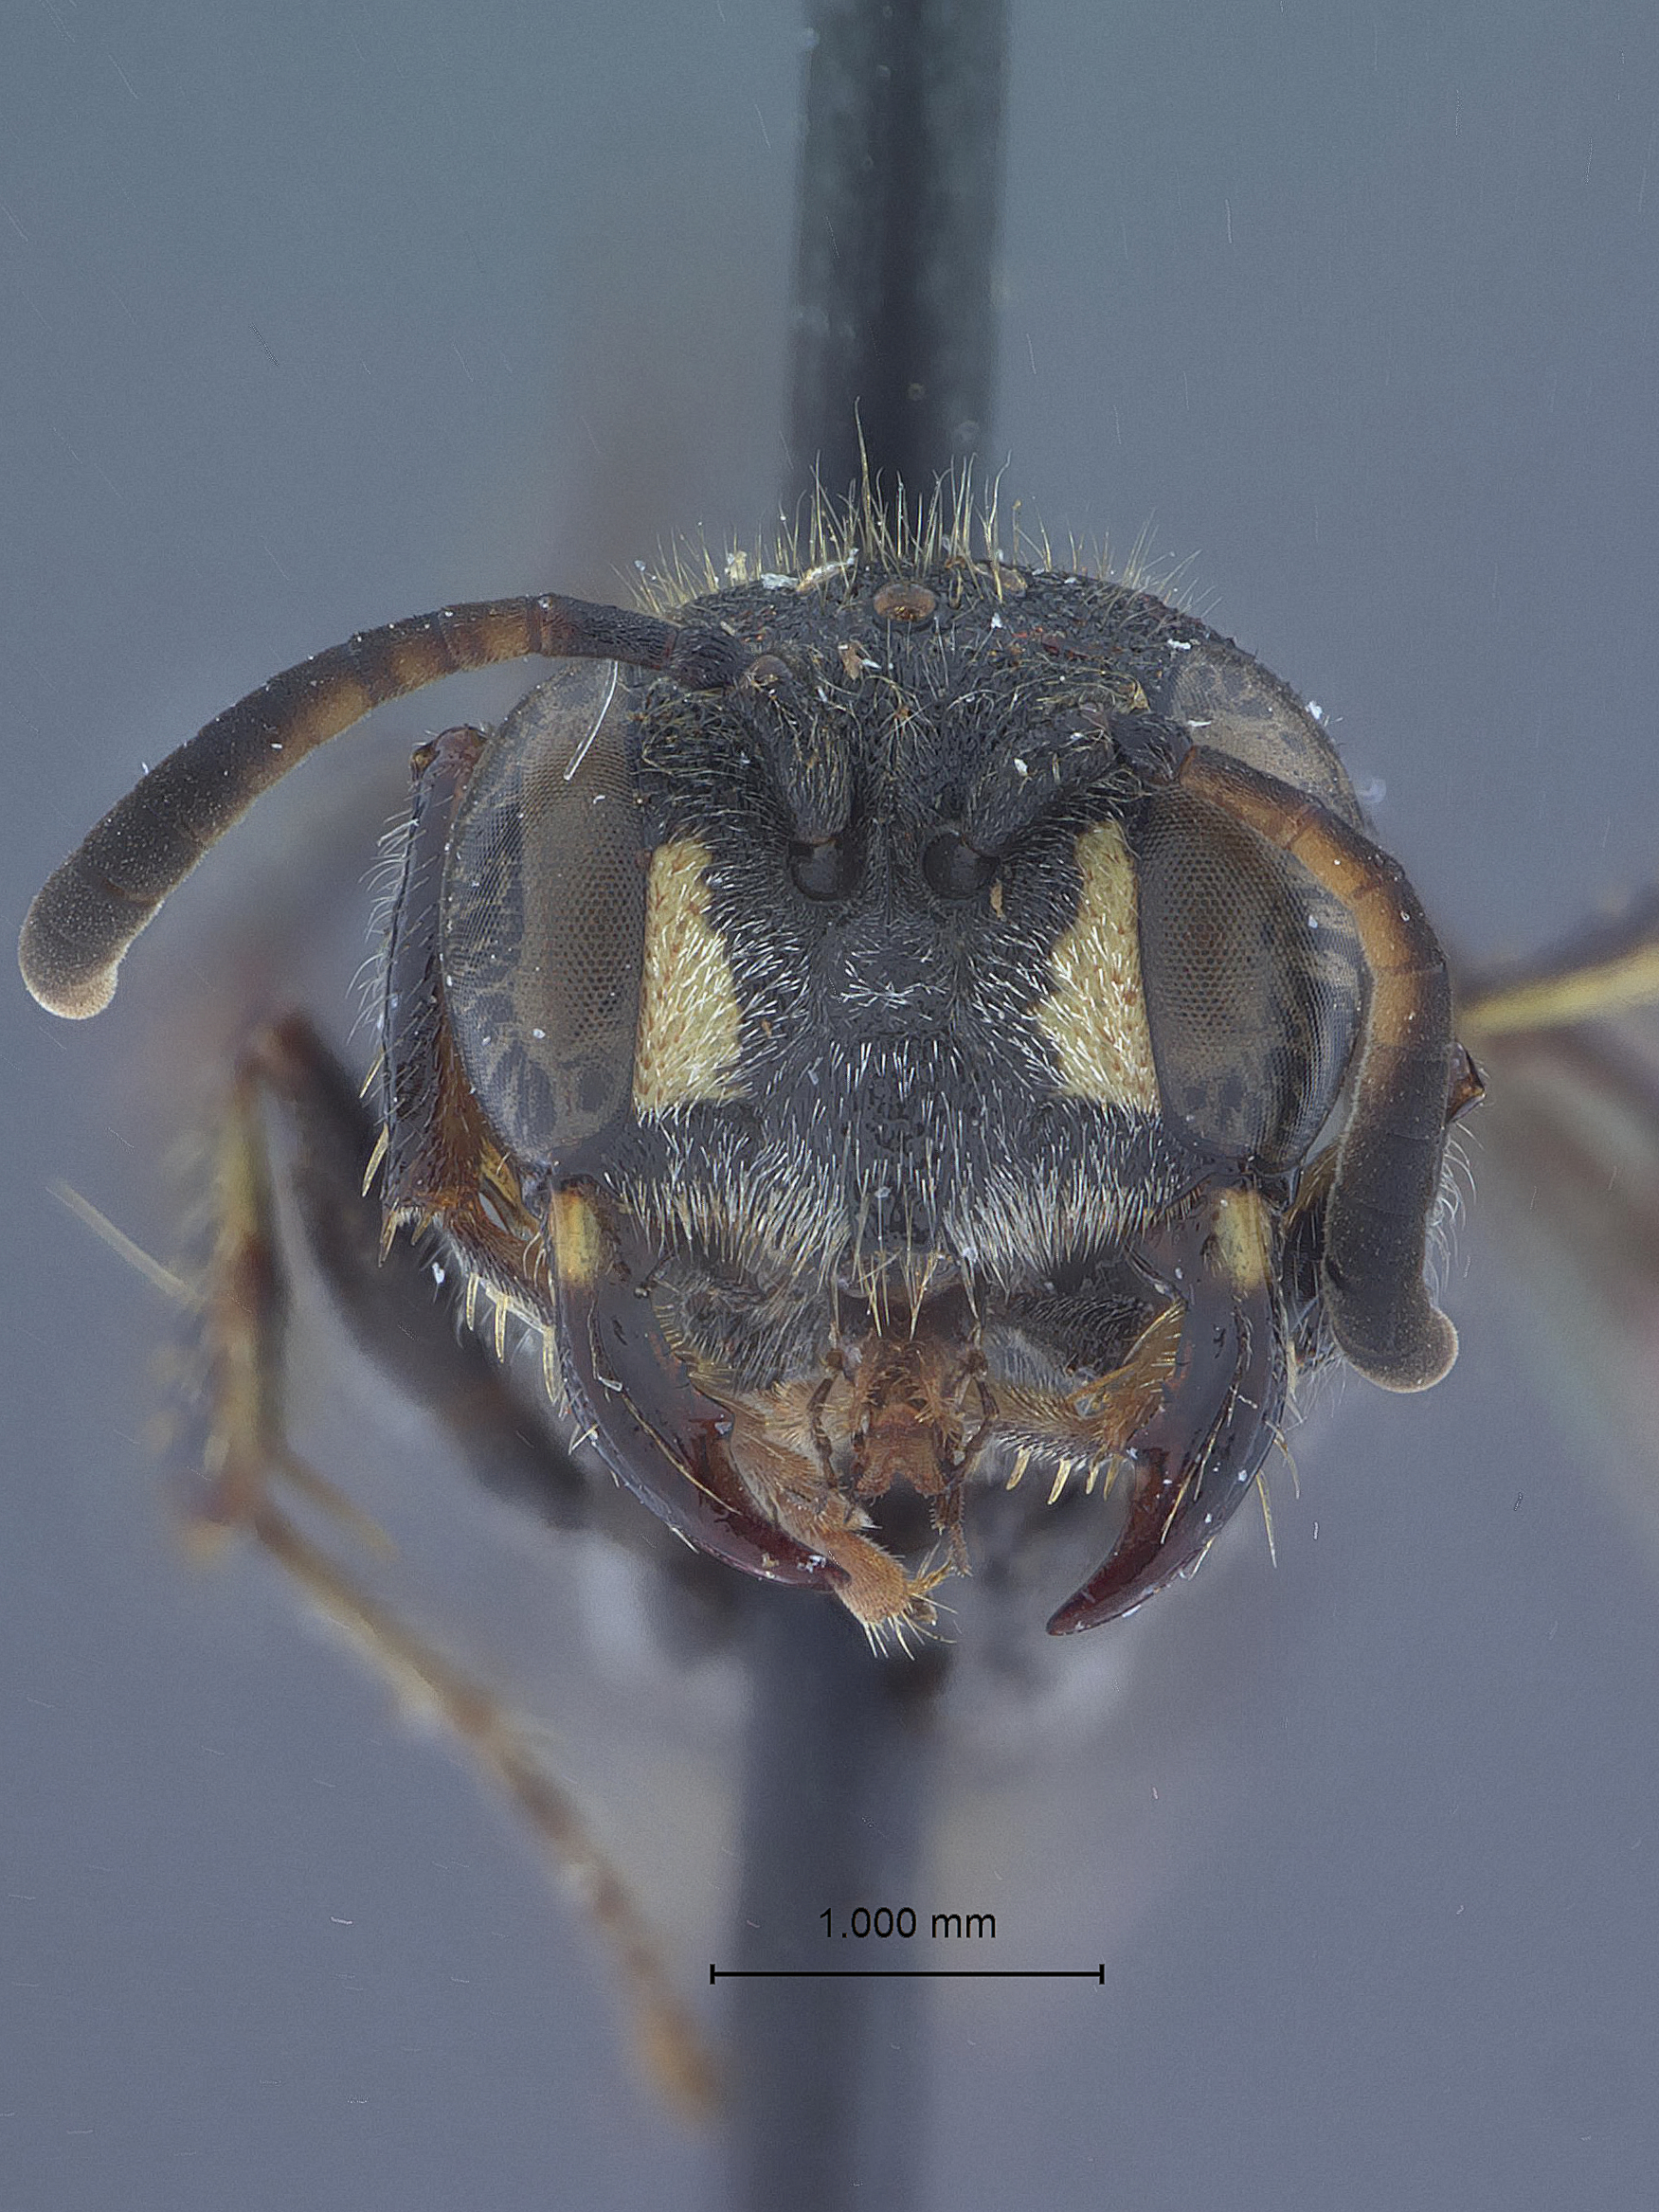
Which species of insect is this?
Cerceris oaxaca
